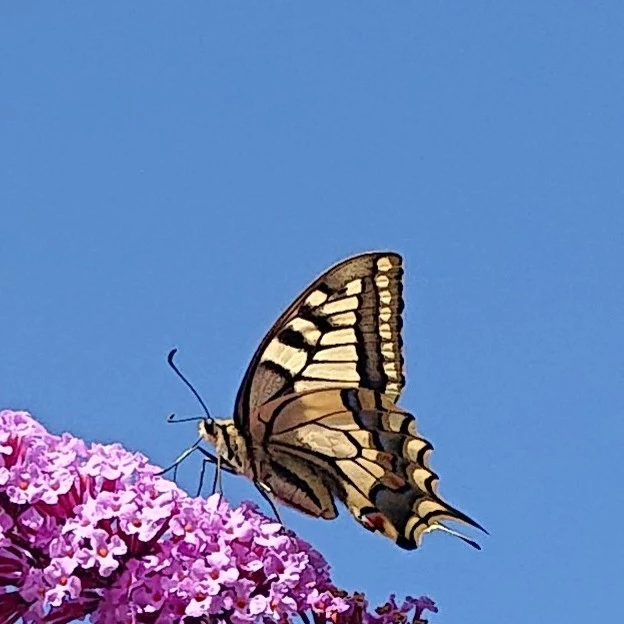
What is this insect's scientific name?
Papilio machaon
